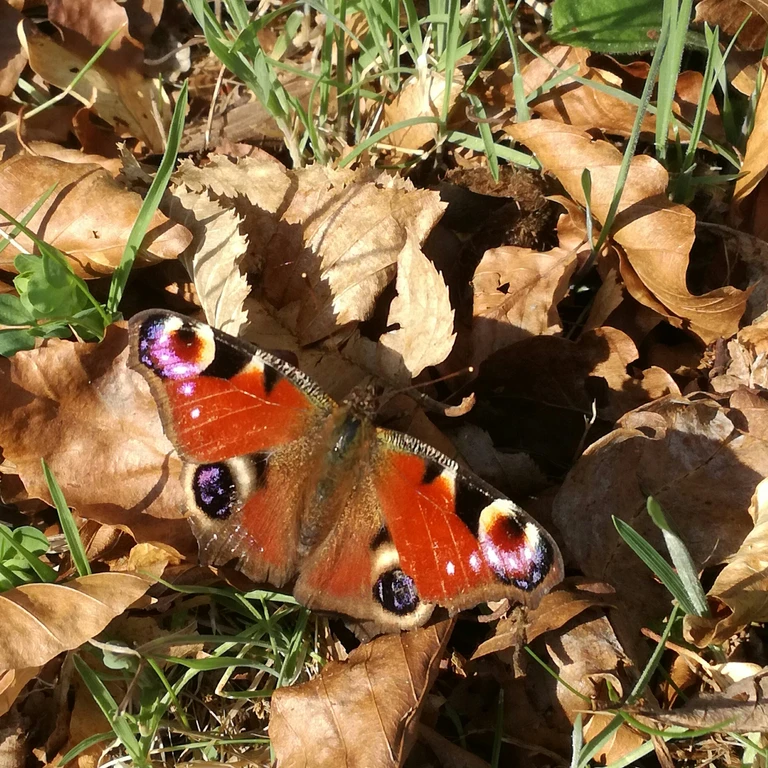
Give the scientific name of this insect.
Aglais io
